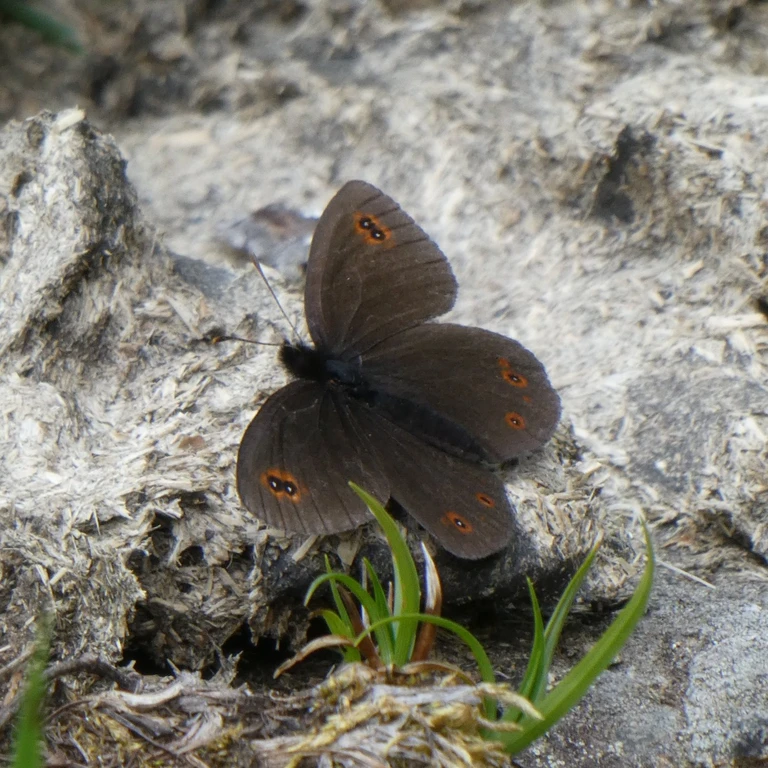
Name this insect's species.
Erebia medusa
